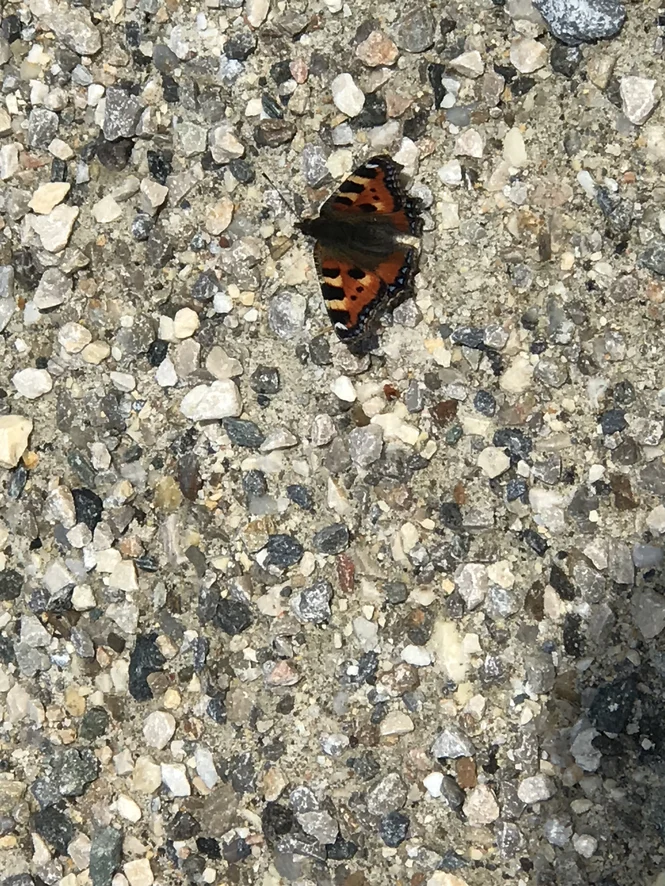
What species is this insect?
Aglais urticae
